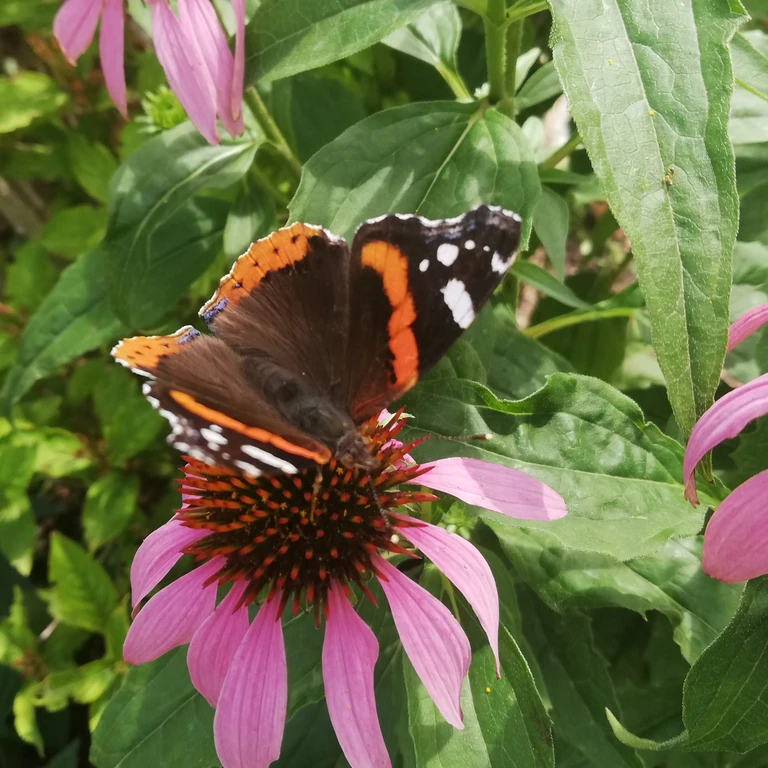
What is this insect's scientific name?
Vanessa atalanta
